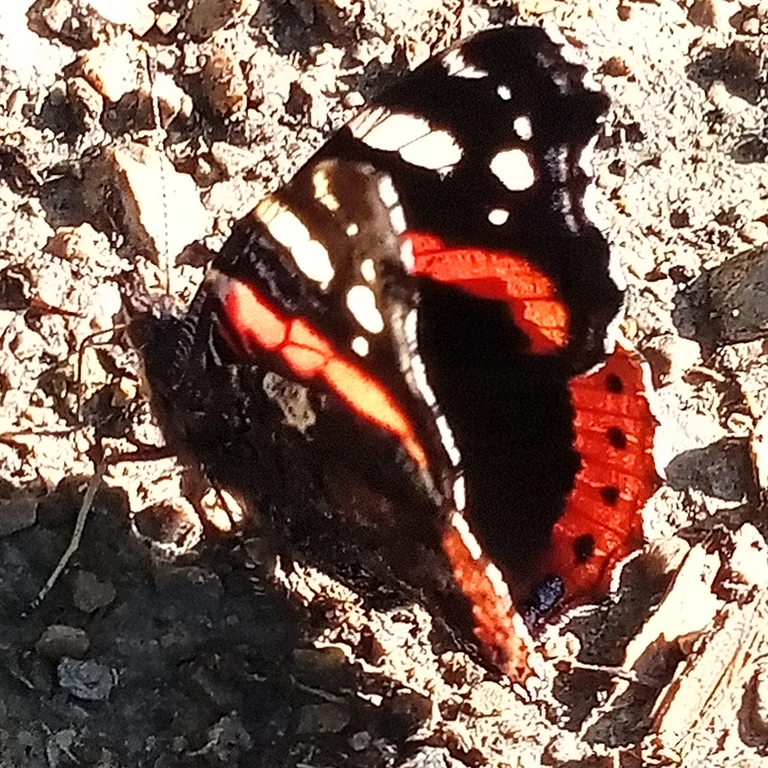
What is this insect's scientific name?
Vanessa atalanta
